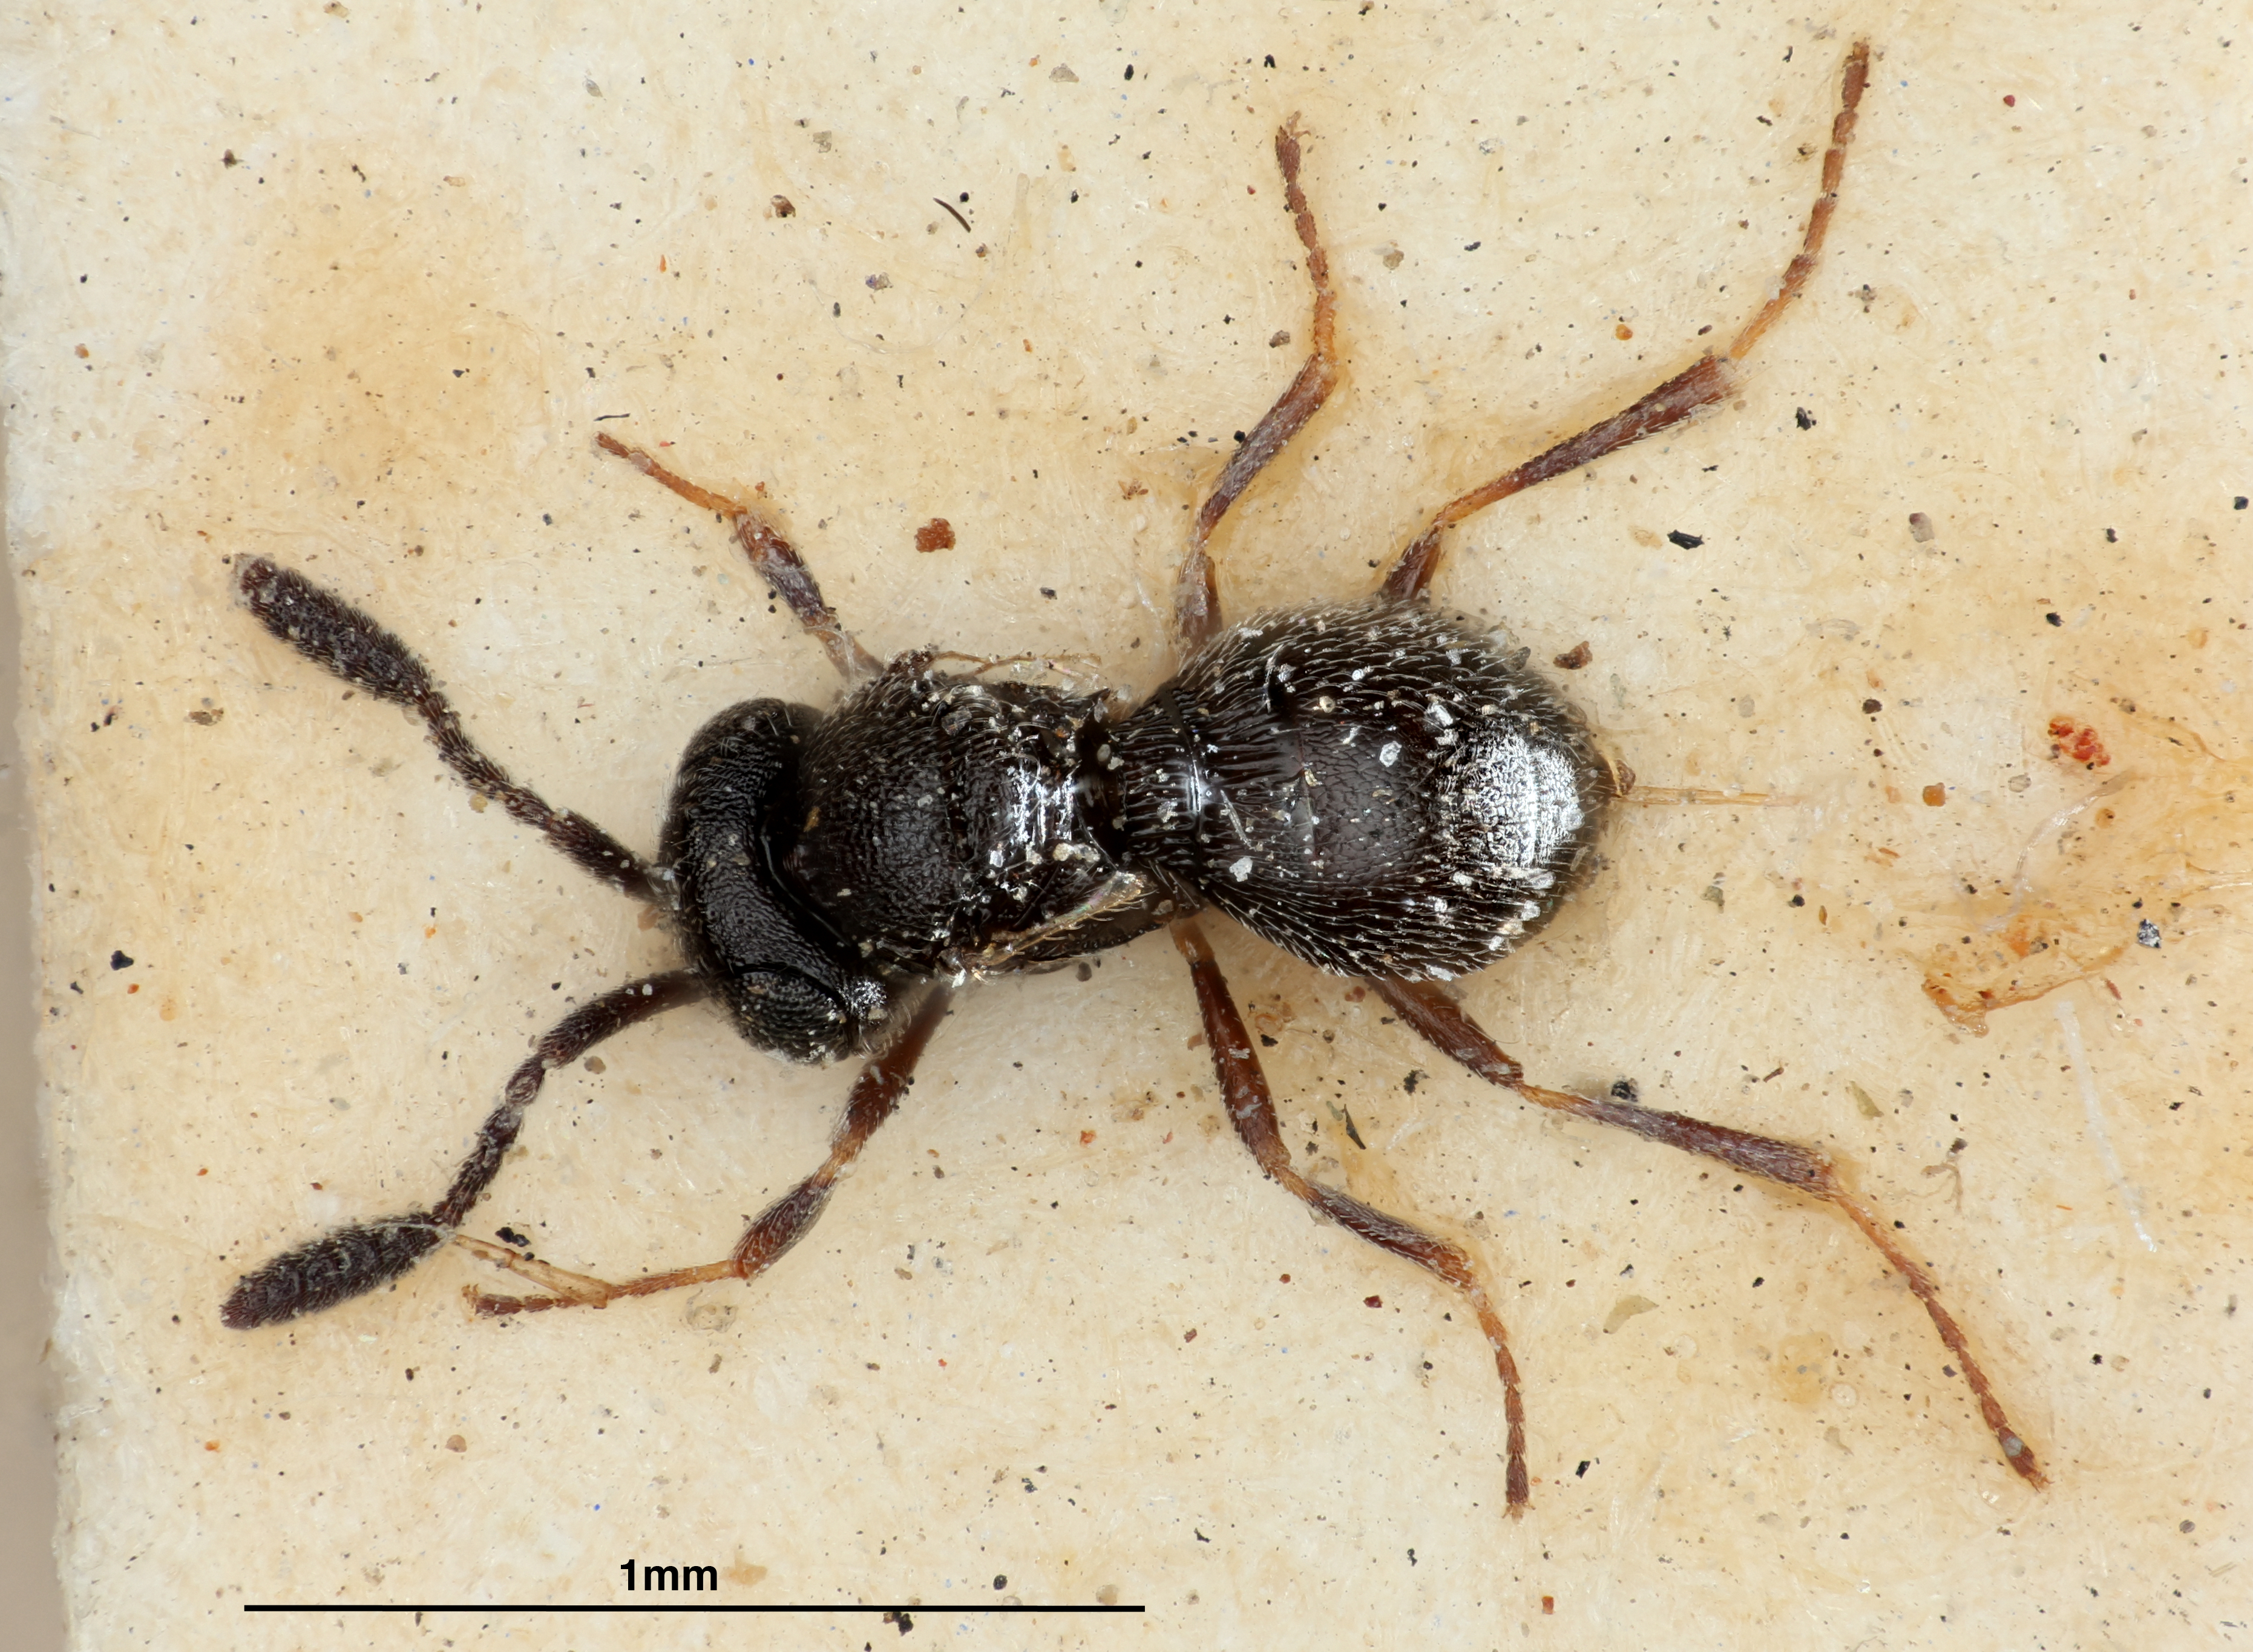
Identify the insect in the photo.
Trimorus finitimus
